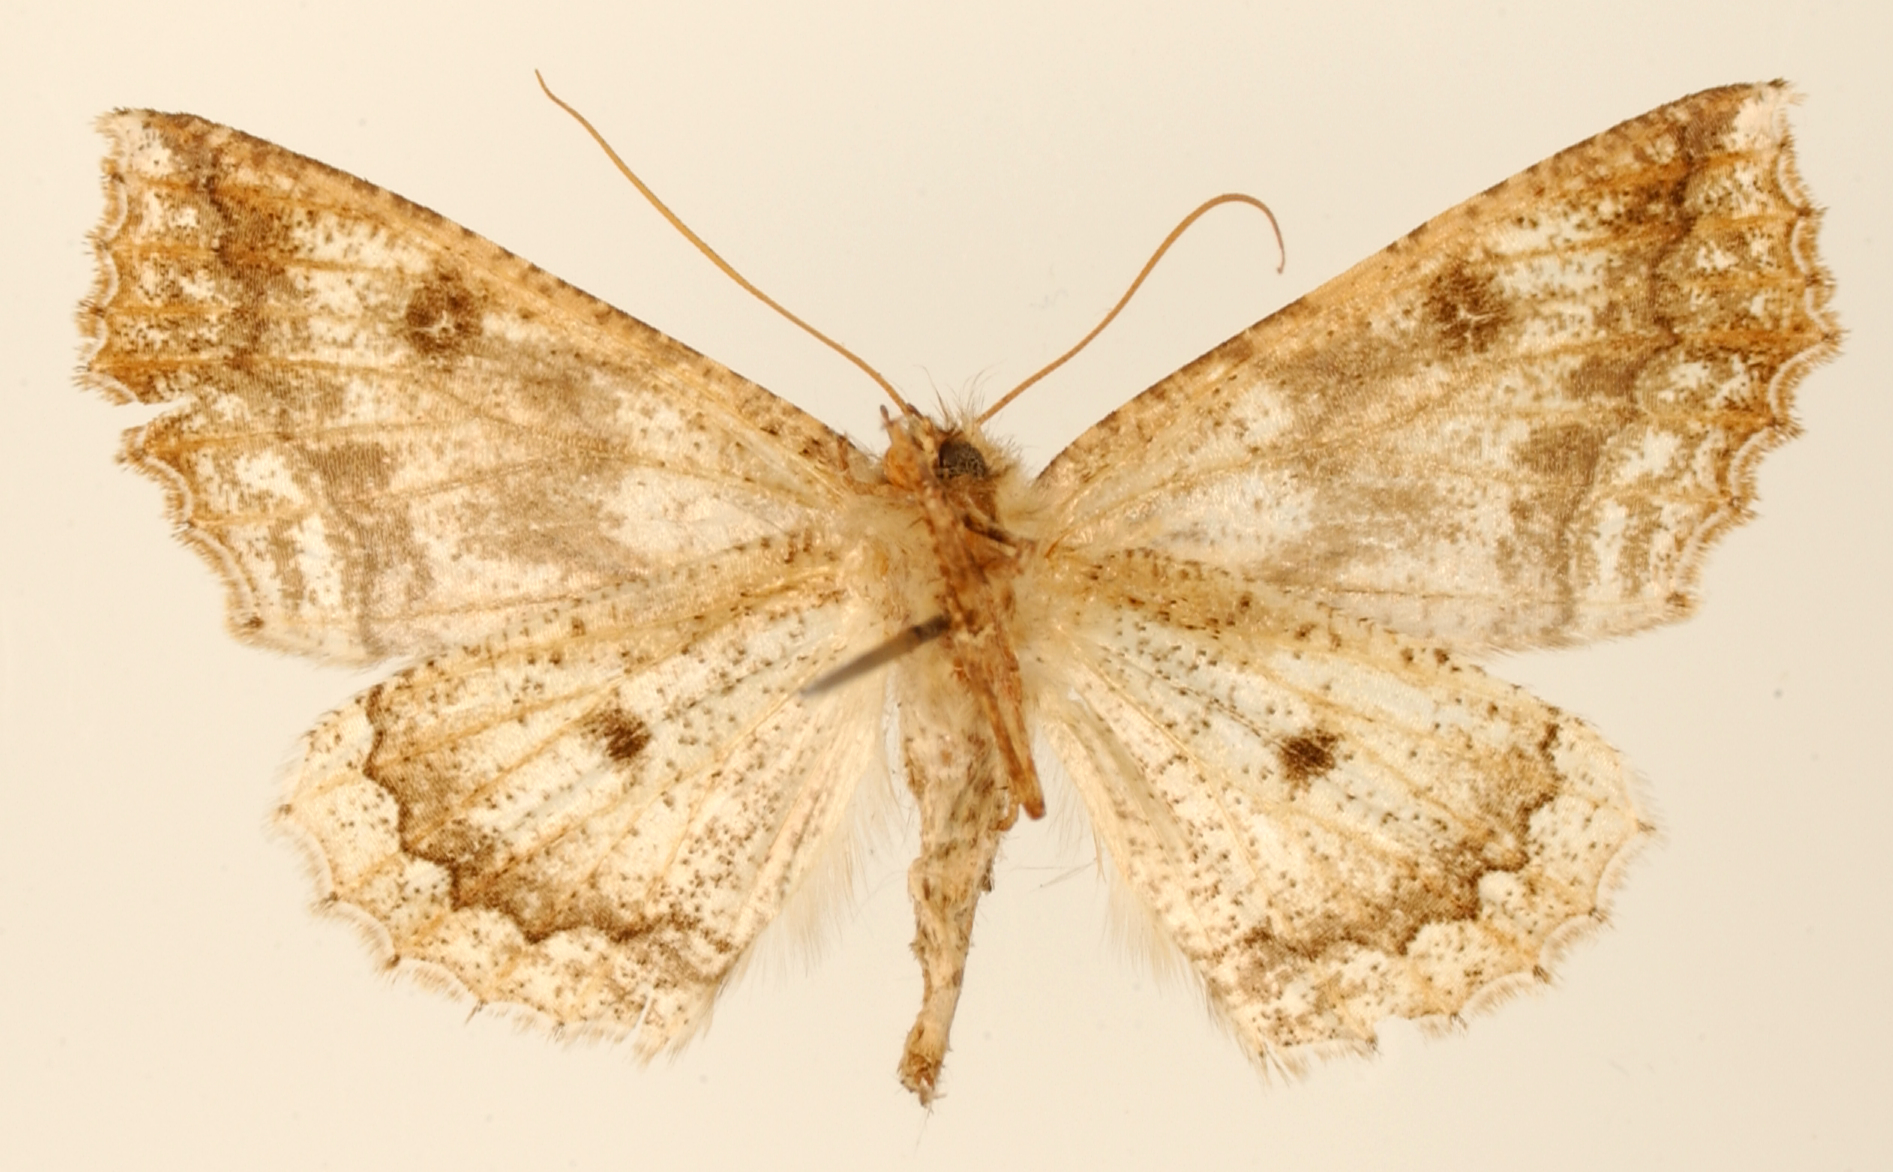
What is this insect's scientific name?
Apicia venusta
